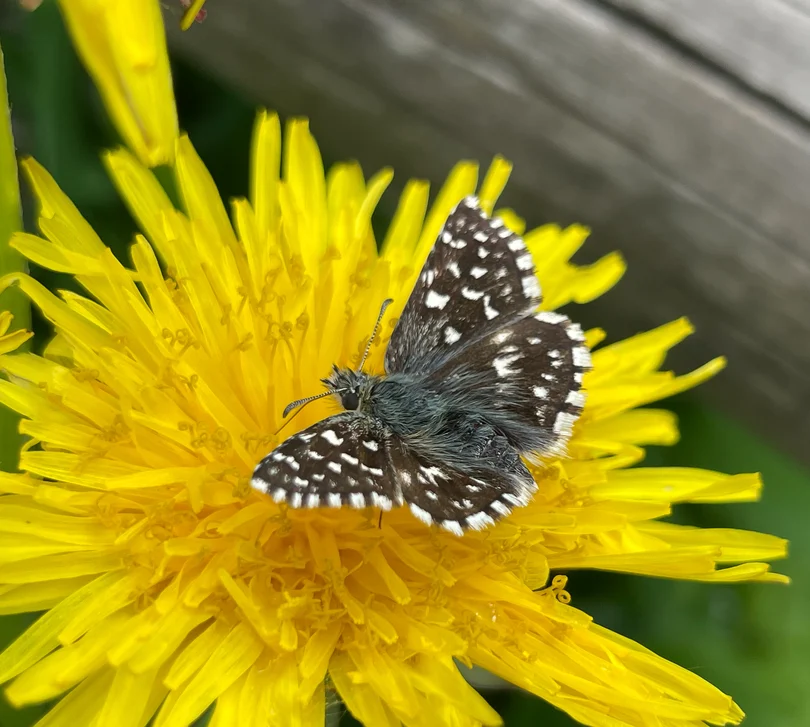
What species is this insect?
Pyrgus malvae
